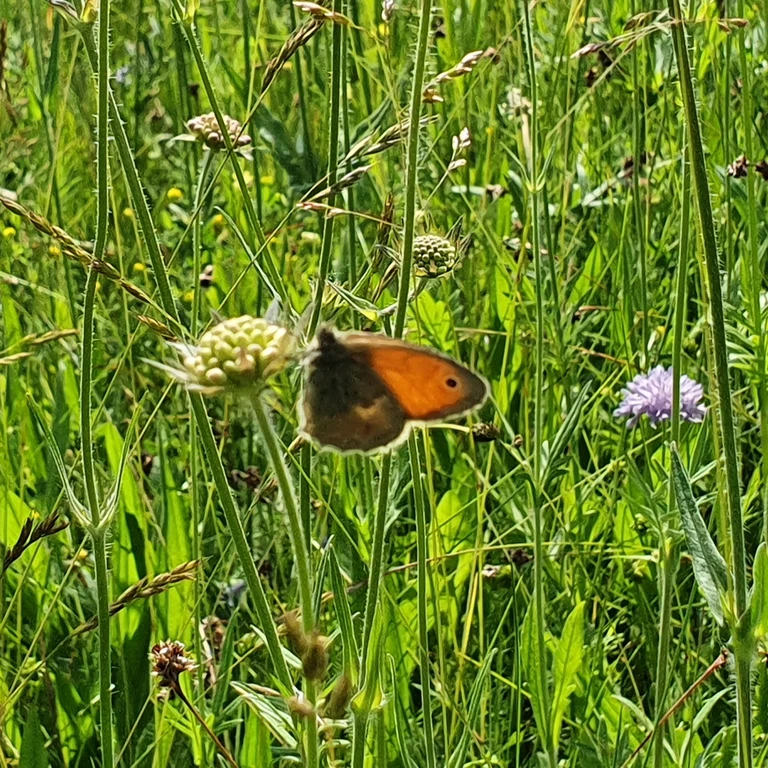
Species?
Coenonympha pamphilus
